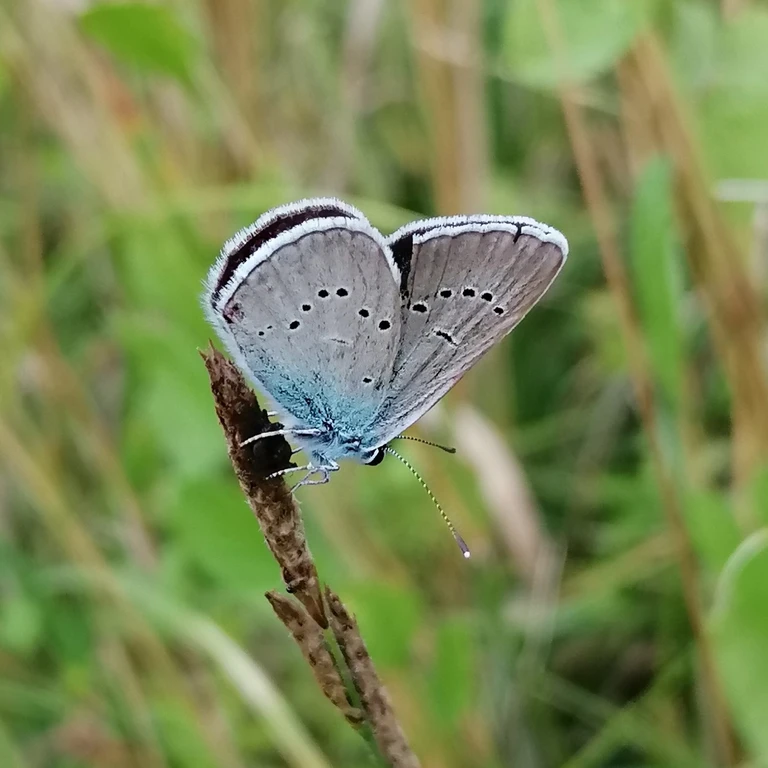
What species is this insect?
Cyaniris semiargus
